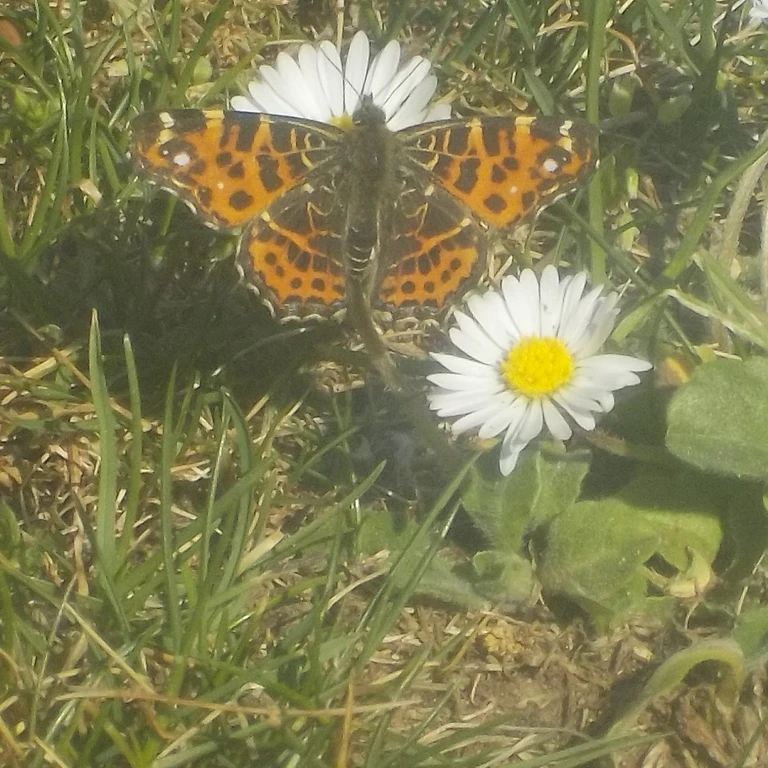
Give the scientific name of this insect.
Araschnia levana
